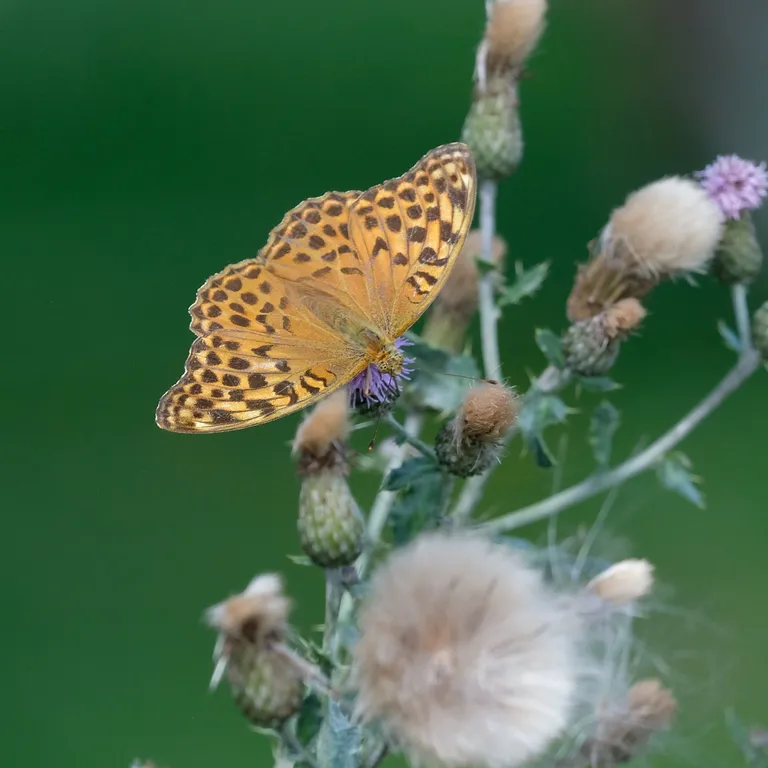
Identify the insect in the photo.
Argynnis paphia
